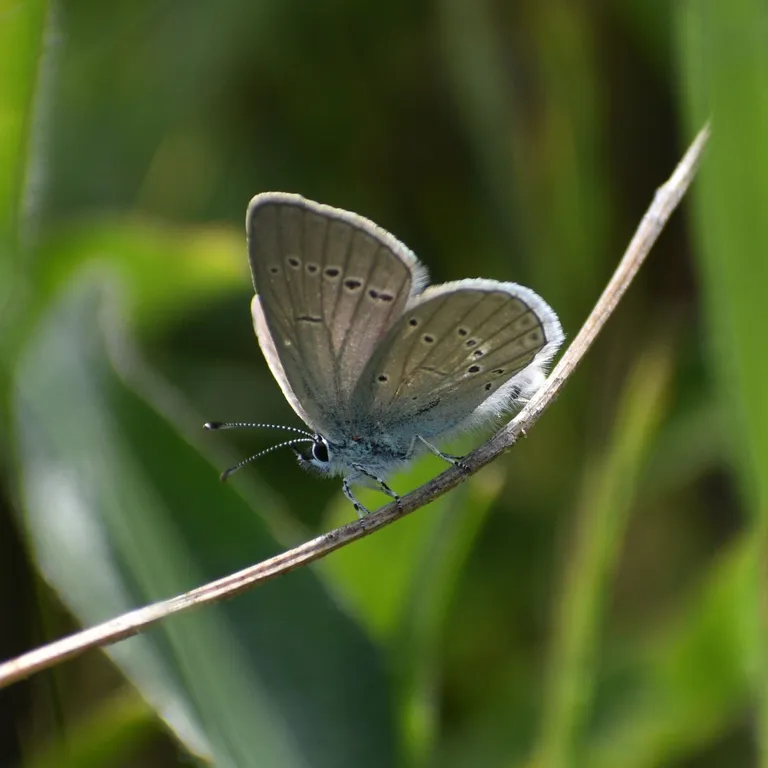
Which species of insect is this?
Cupido minimus
